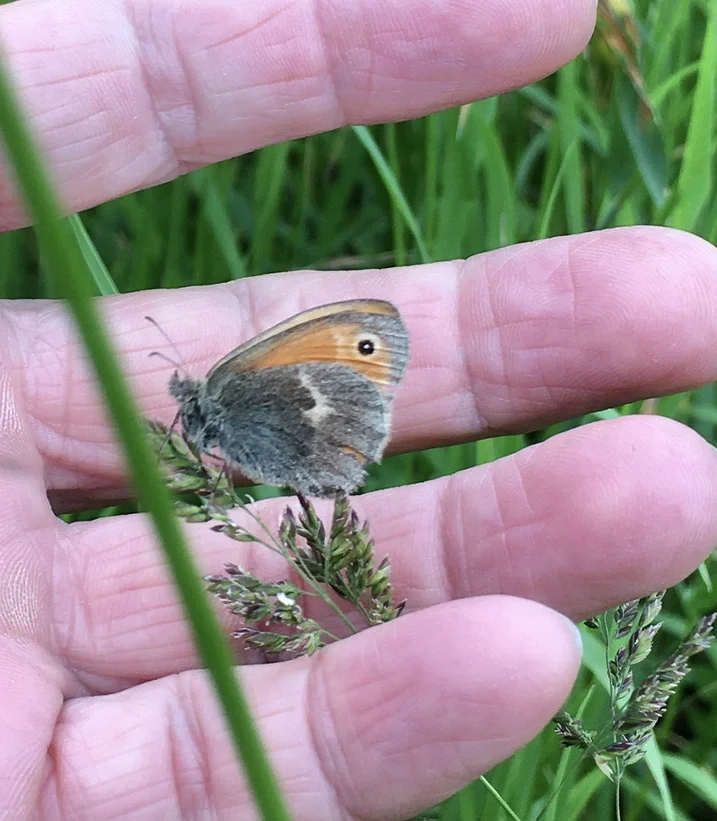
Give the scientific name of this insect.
Coenonympha pamphilus
